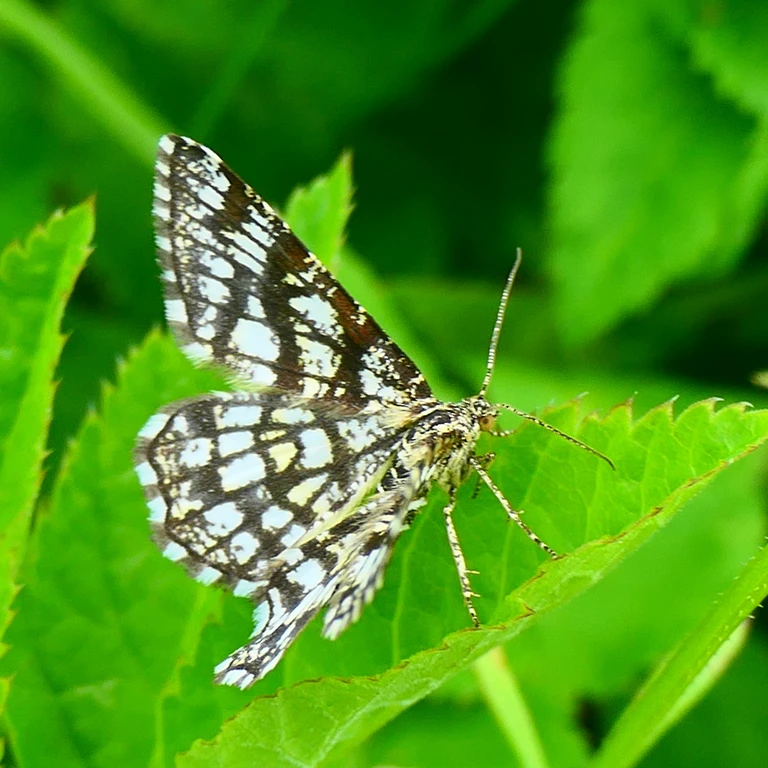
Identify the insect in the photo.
Chiasmia clathrata
